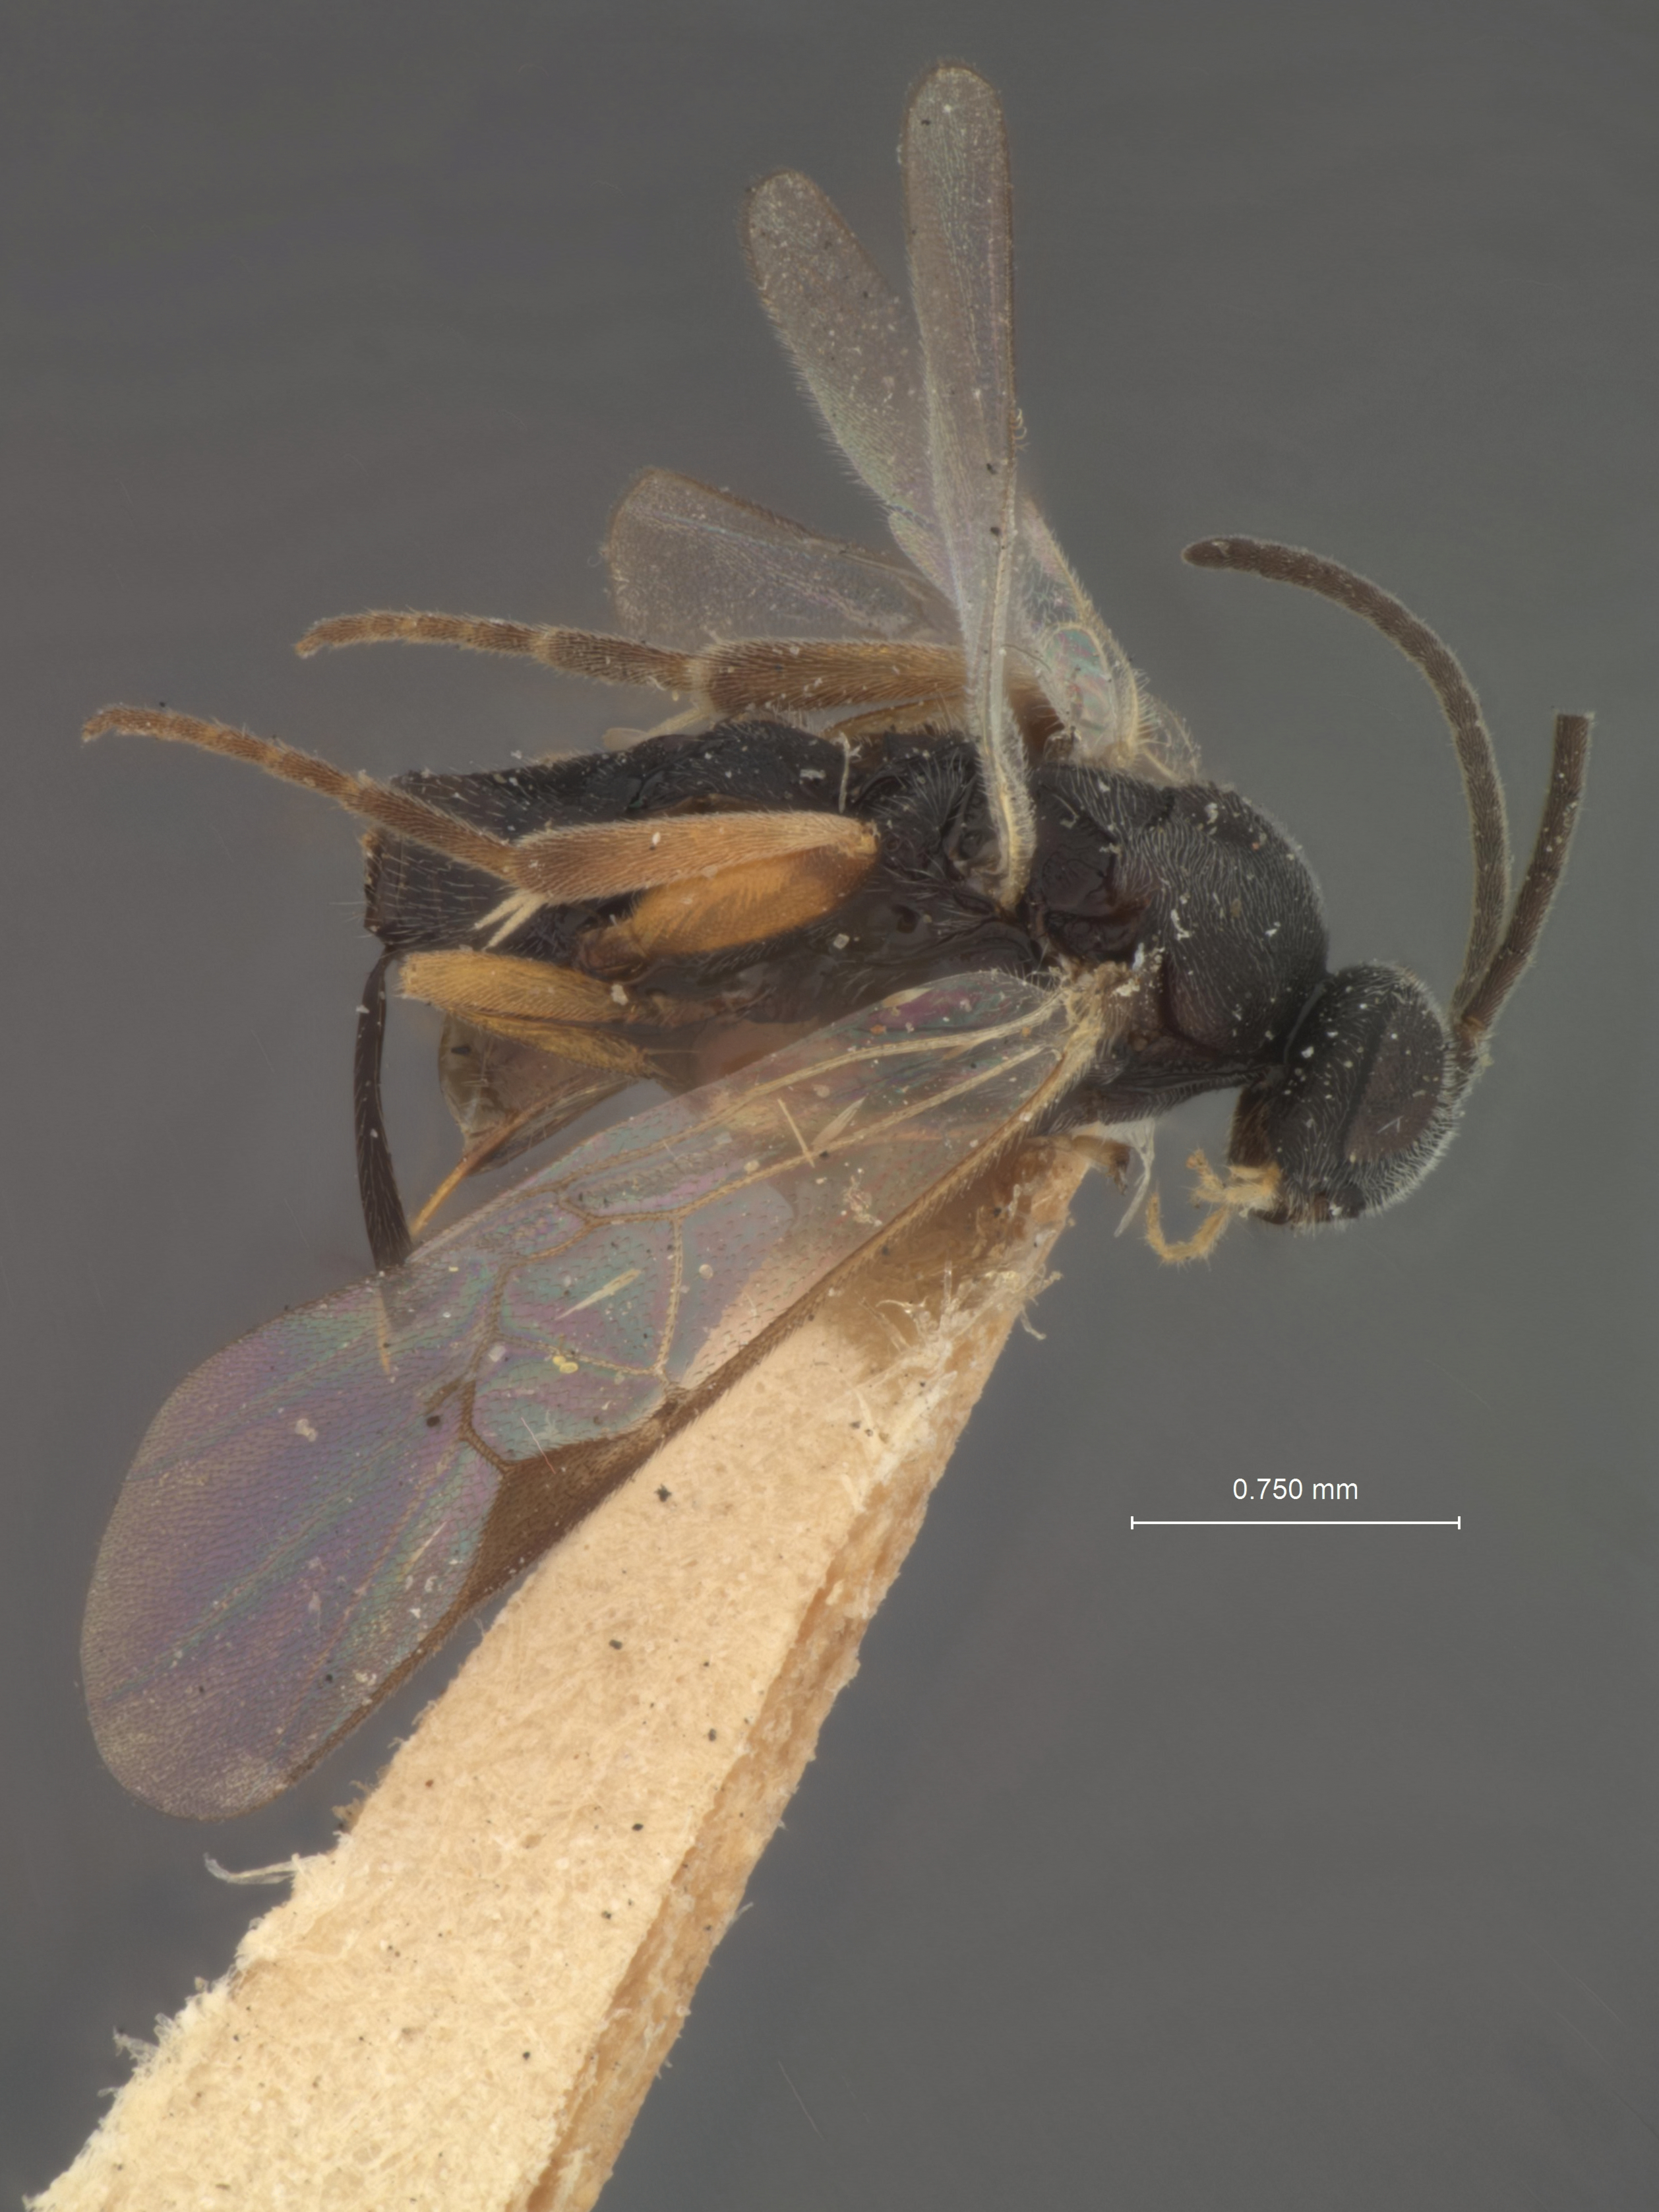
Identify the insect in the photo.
Apanteles fumiferanae
